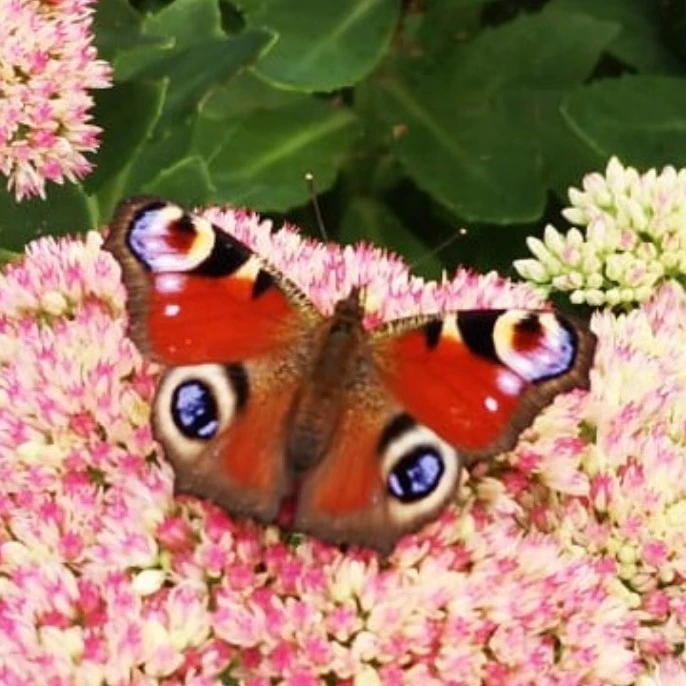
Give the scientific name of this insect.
Aglais io
